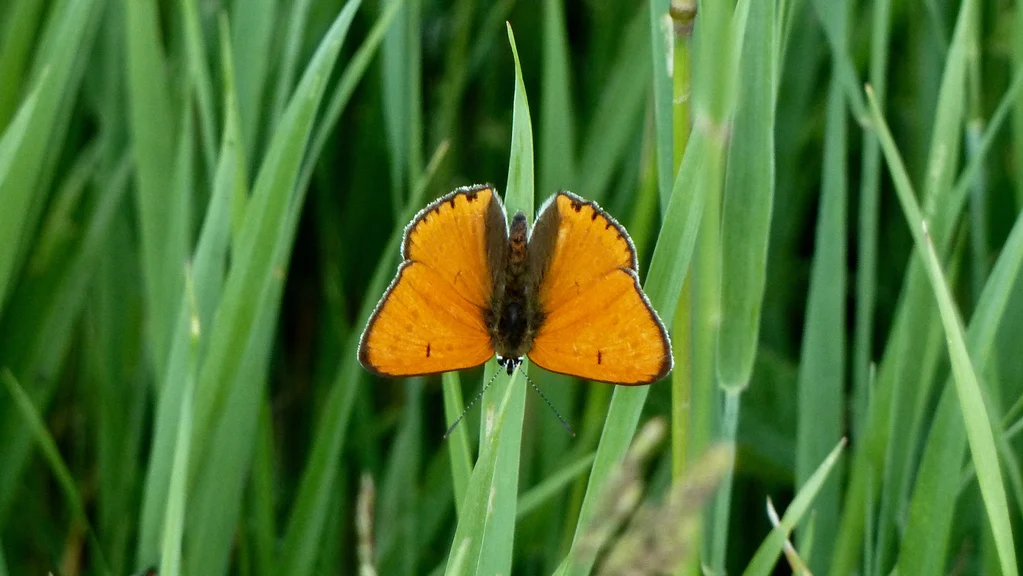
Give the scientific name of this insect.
Lycaena dispar
